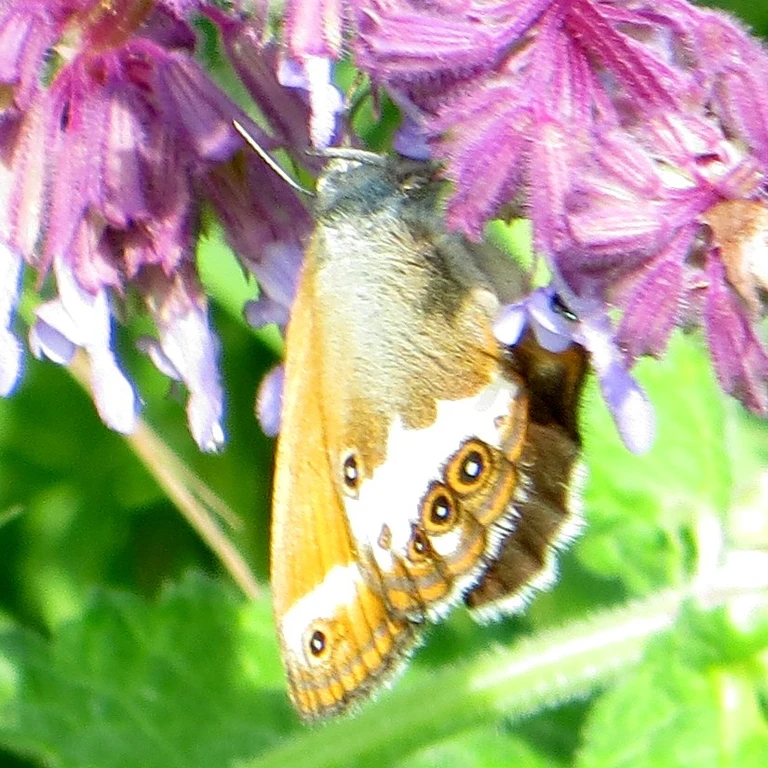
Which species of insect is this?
Coenonympha arcania
